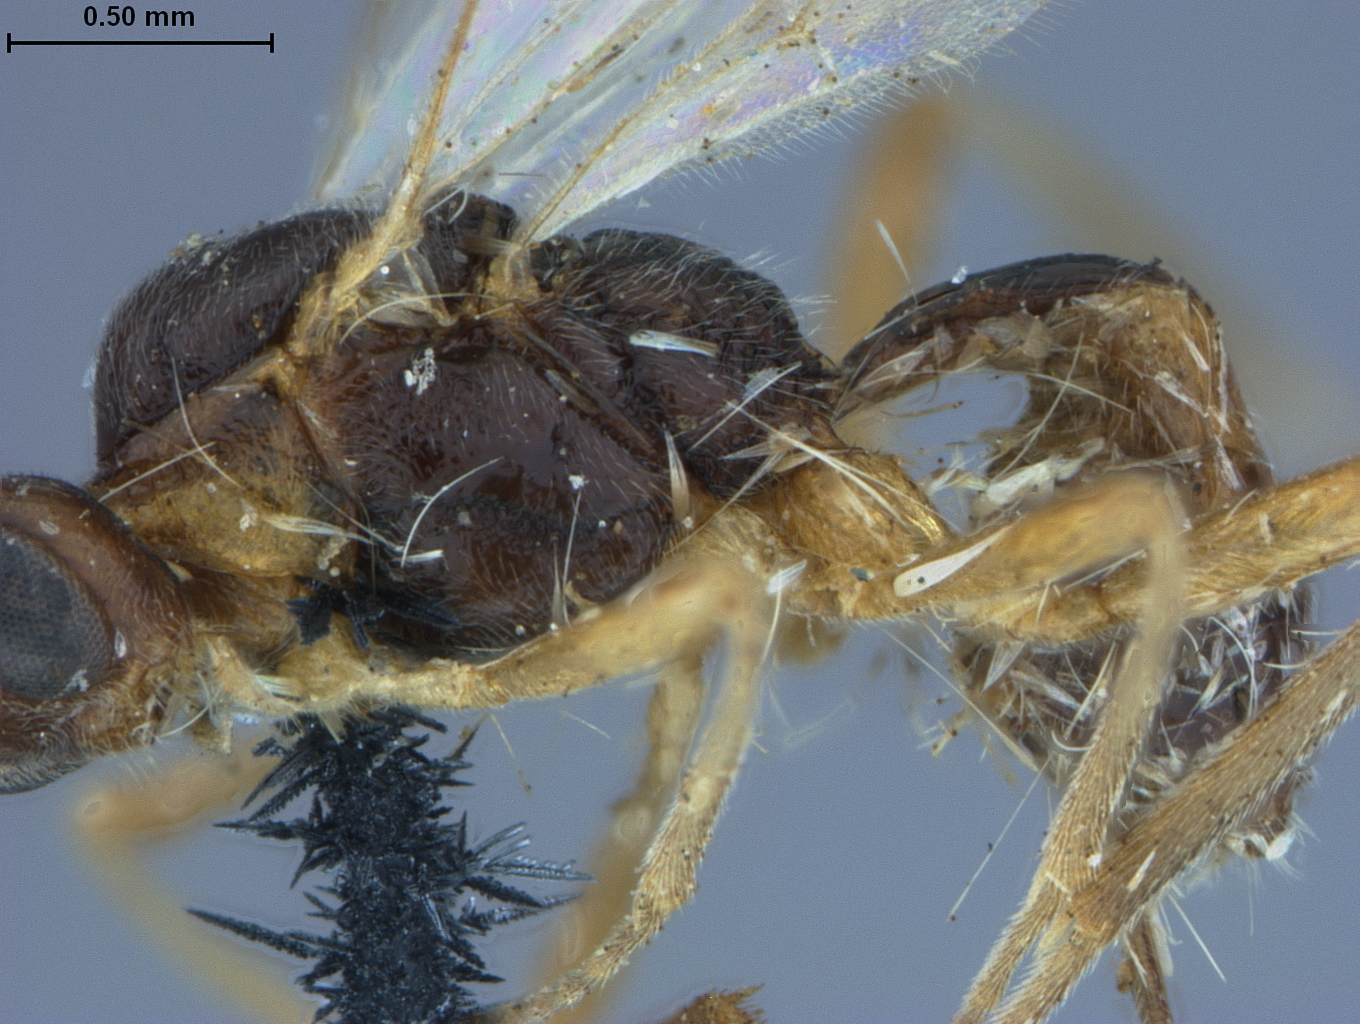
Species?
Meteorus orchesiae
